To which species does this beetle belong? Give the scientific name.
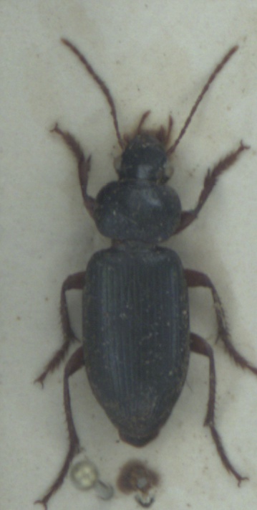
Ophonus ardosiacus
